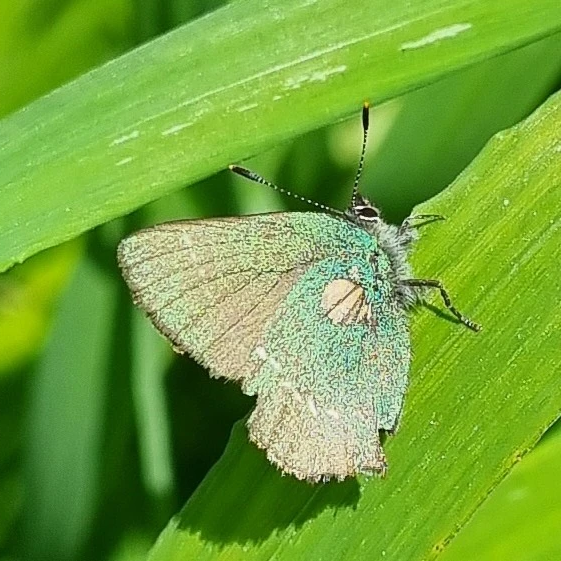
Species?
Callophrys rubi
